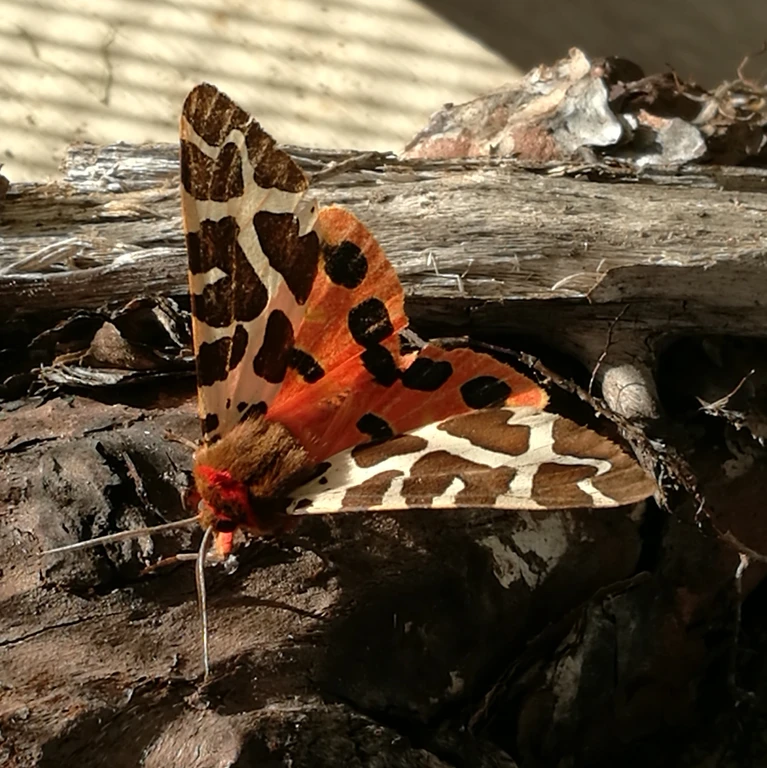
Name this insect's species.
Arctia caja
